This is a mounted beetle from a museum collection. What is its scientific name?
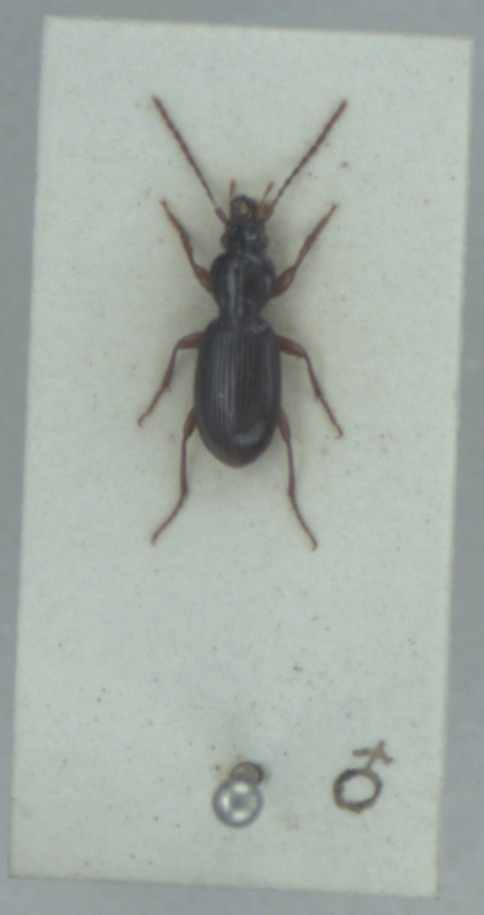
Stomis pumicatus
